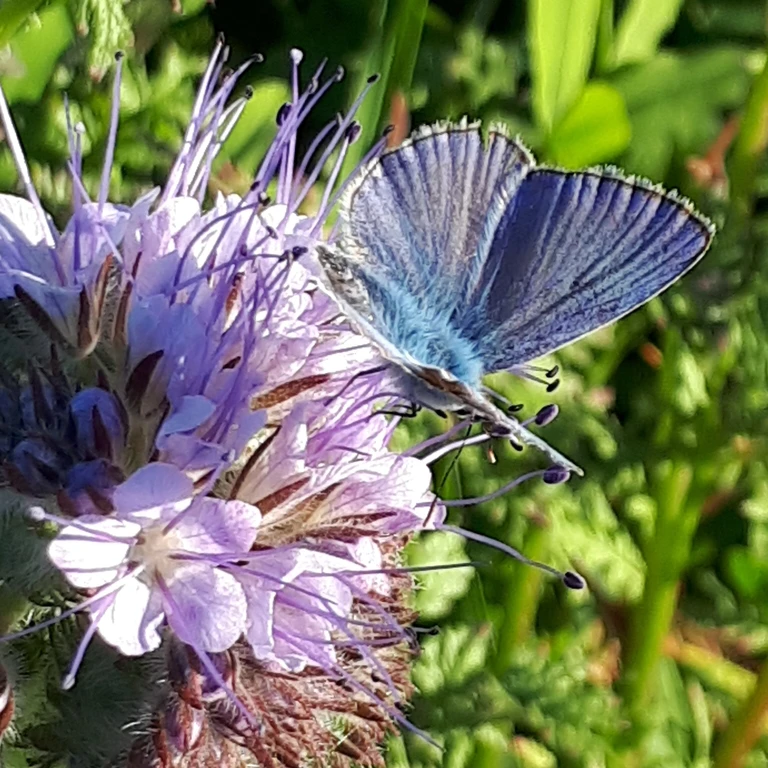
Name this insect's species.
Polyommatus icarus
